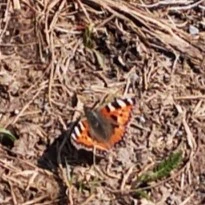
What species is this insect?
Aglais urticae
